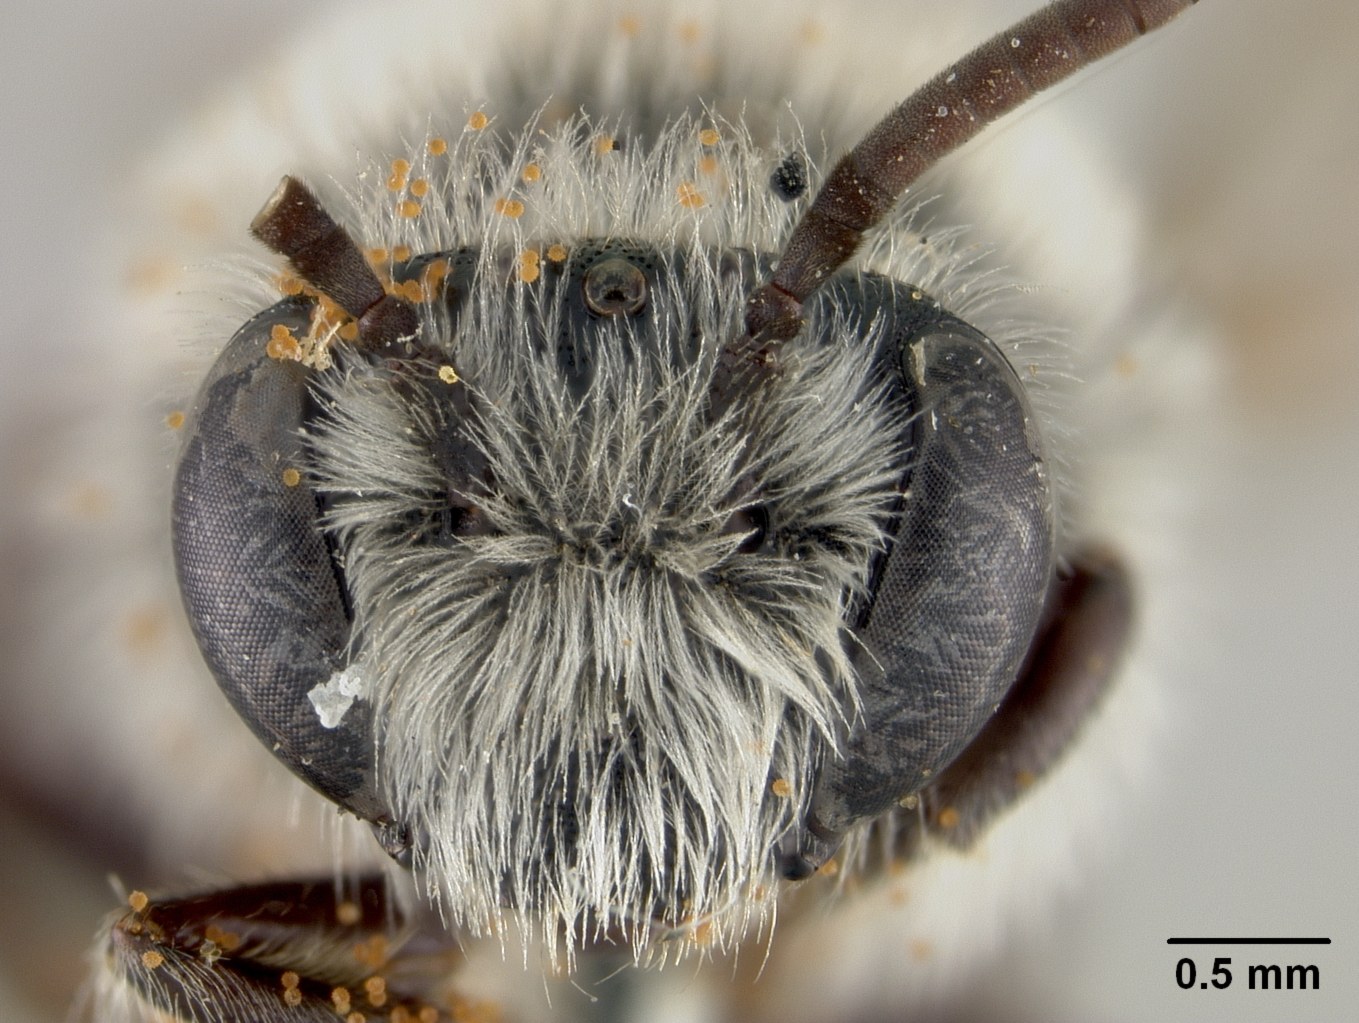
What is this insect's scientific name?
Colletes opuntiae
